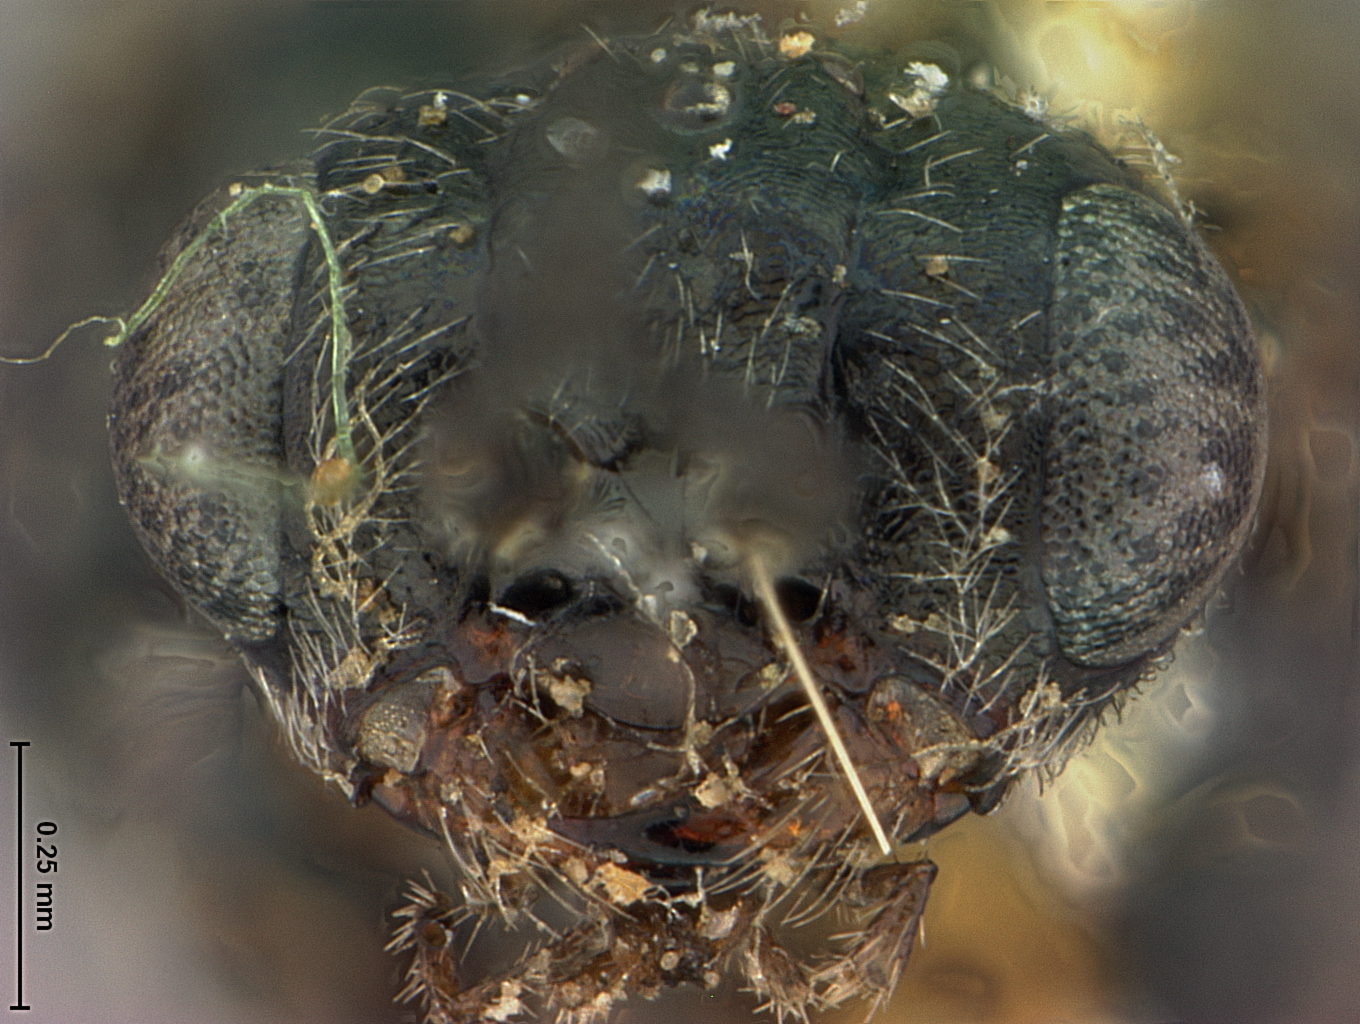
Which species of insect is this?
Nithulea nigrata
